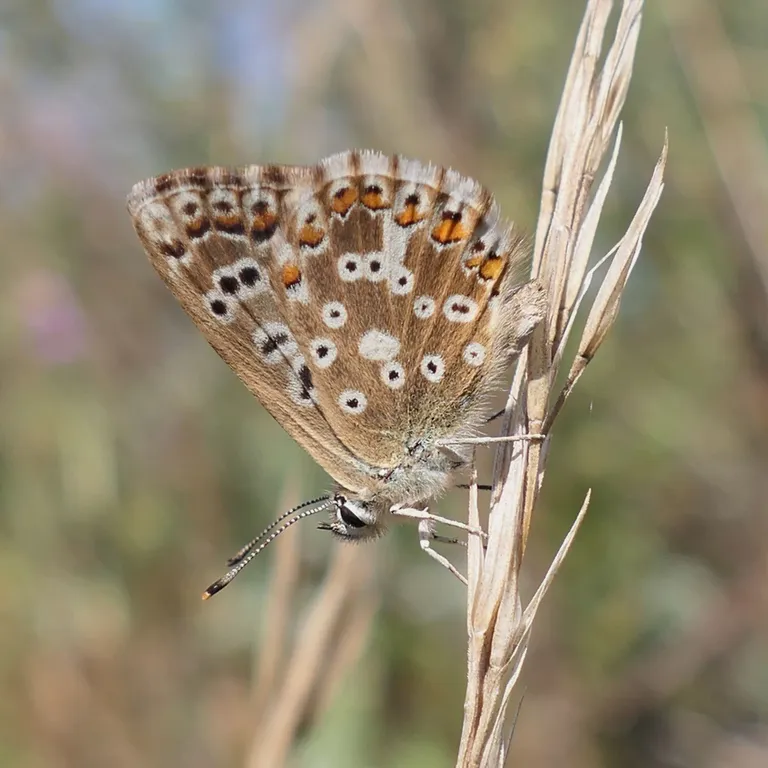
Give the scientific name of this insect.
Lysandra coridon
